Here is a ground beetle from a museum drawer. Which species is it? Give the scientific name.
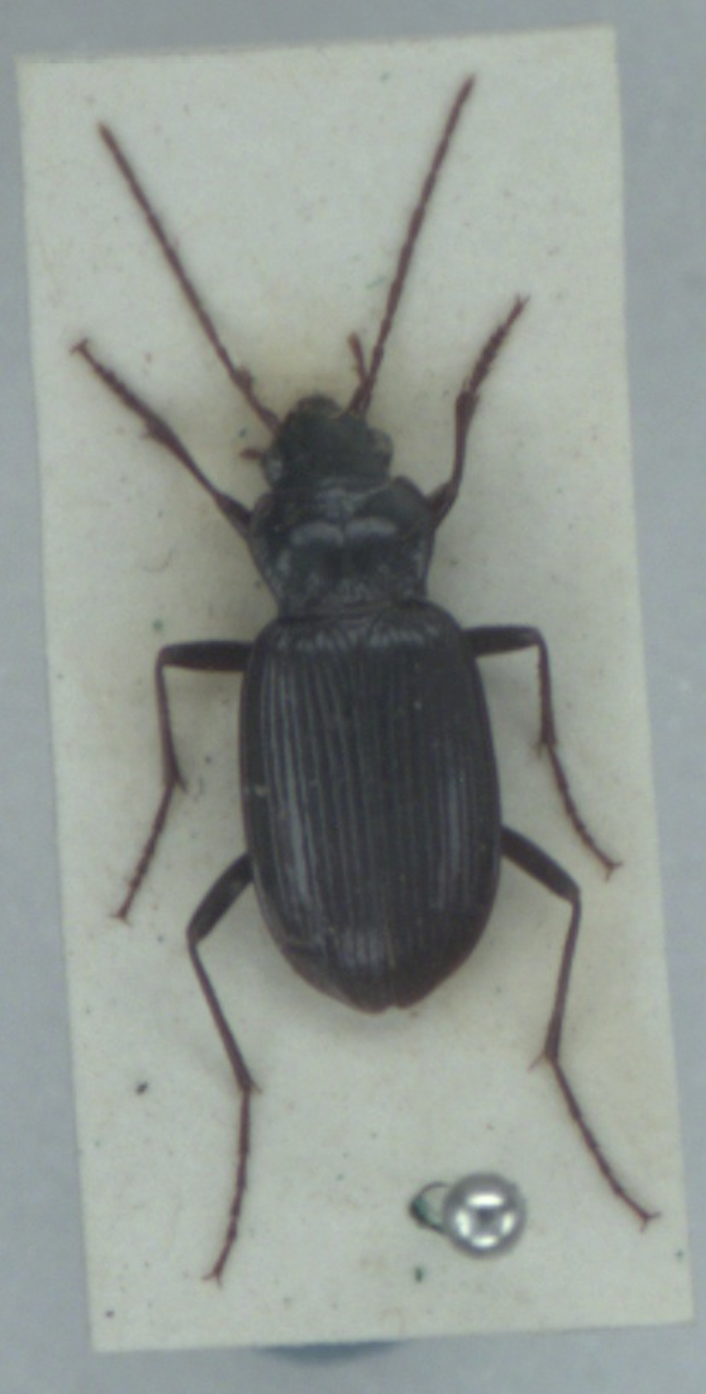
Nebria salina
